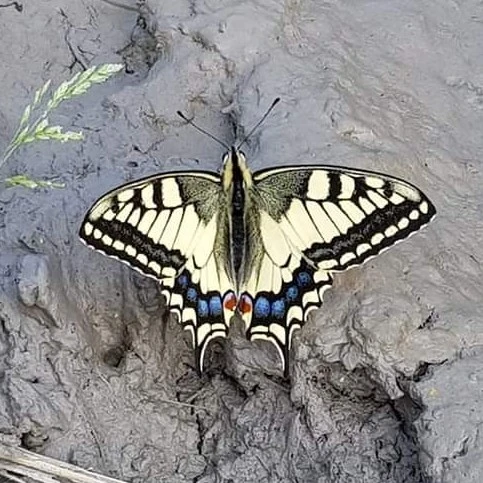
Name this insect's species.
Papilio machaon
